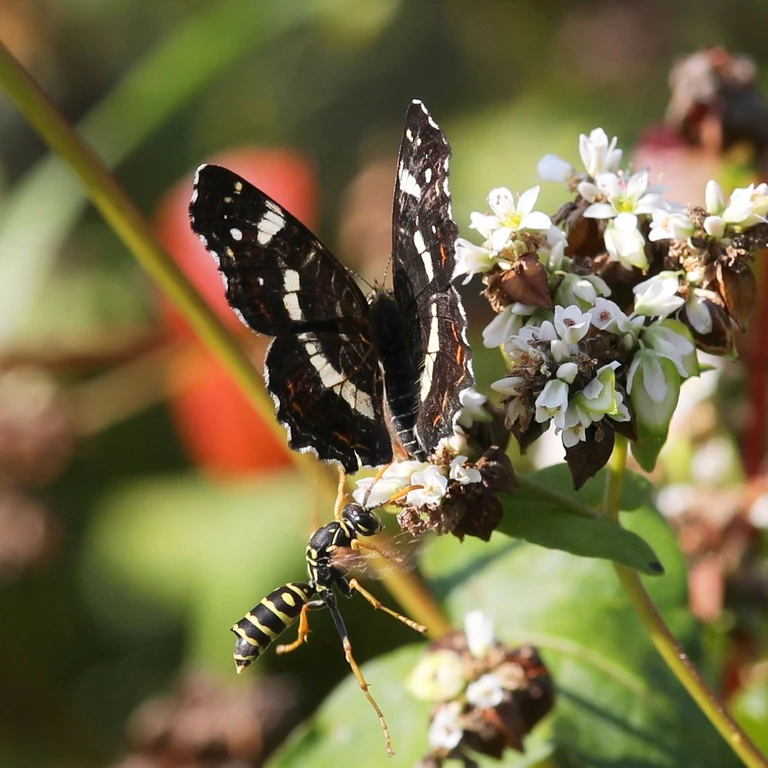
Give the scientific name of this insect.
Araschnia levana
